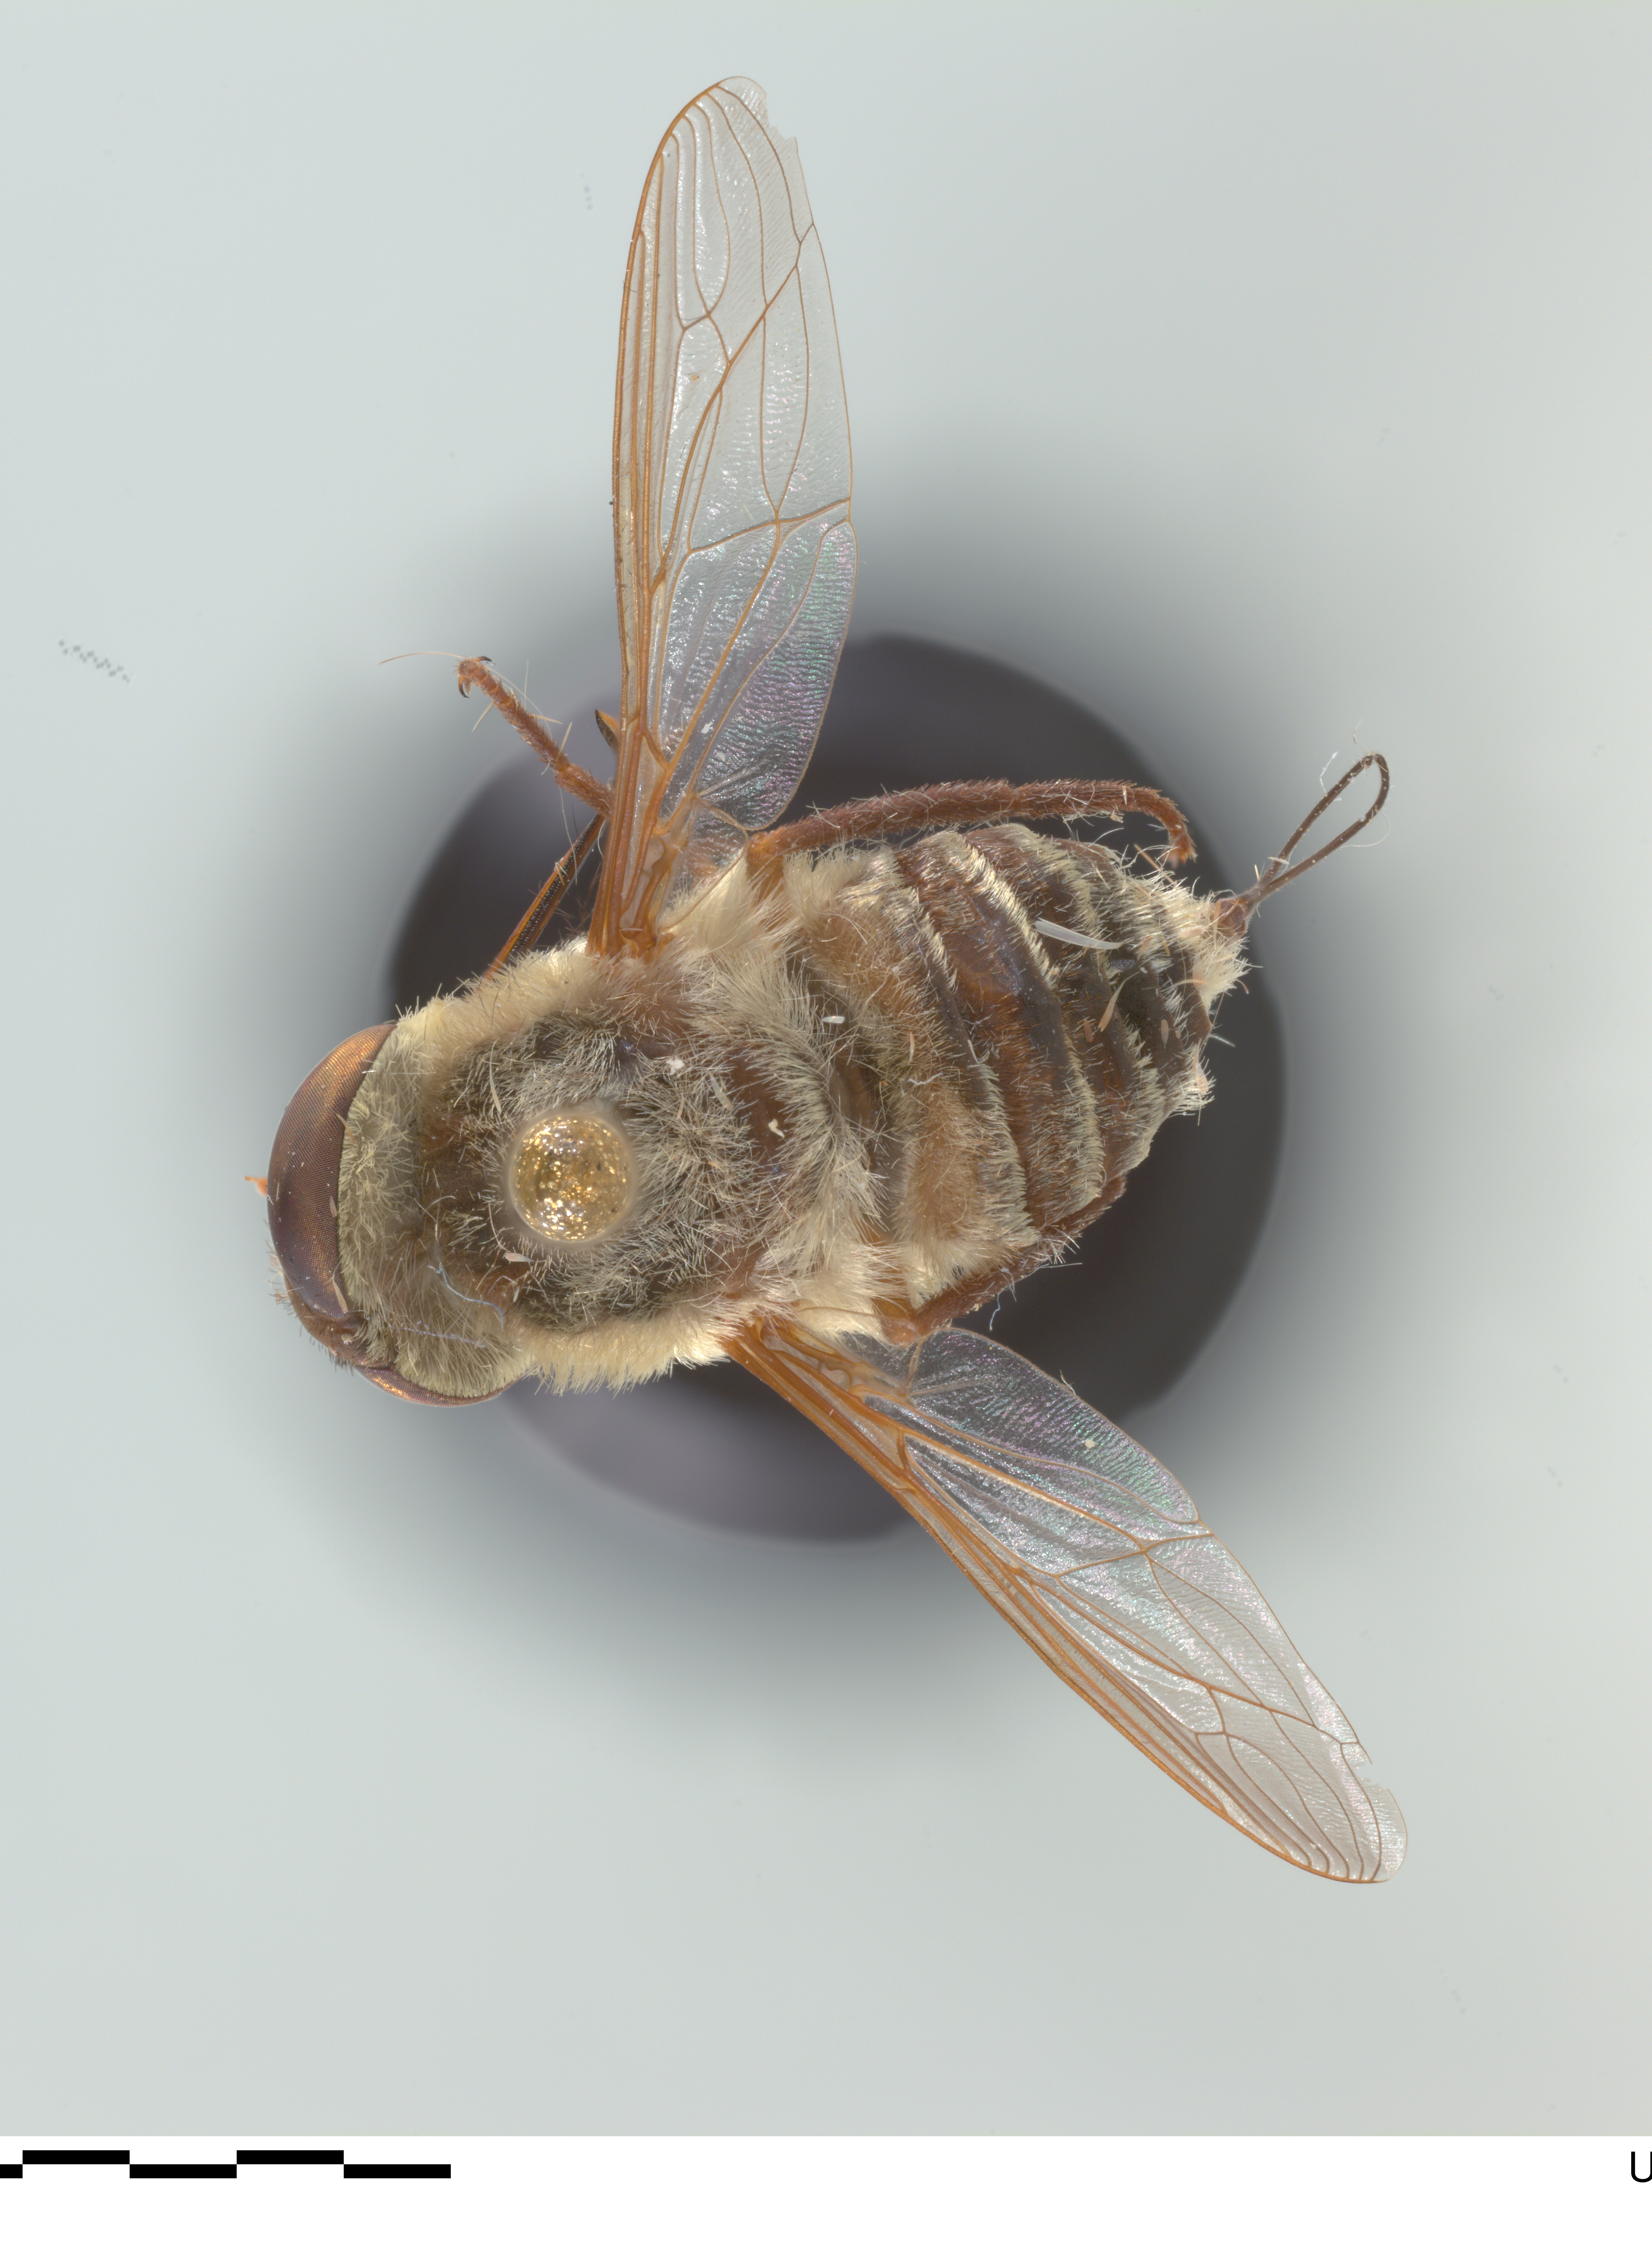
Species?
Neorhynchocephalus sackenii
